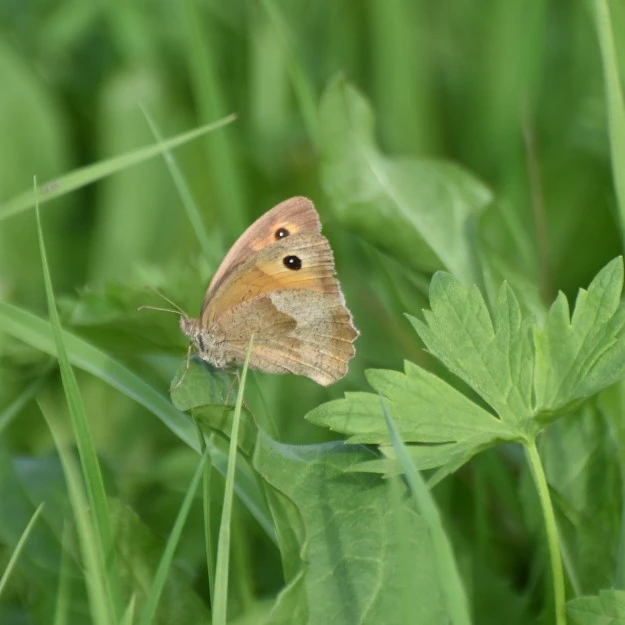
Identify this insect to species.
Maniola jurtina
